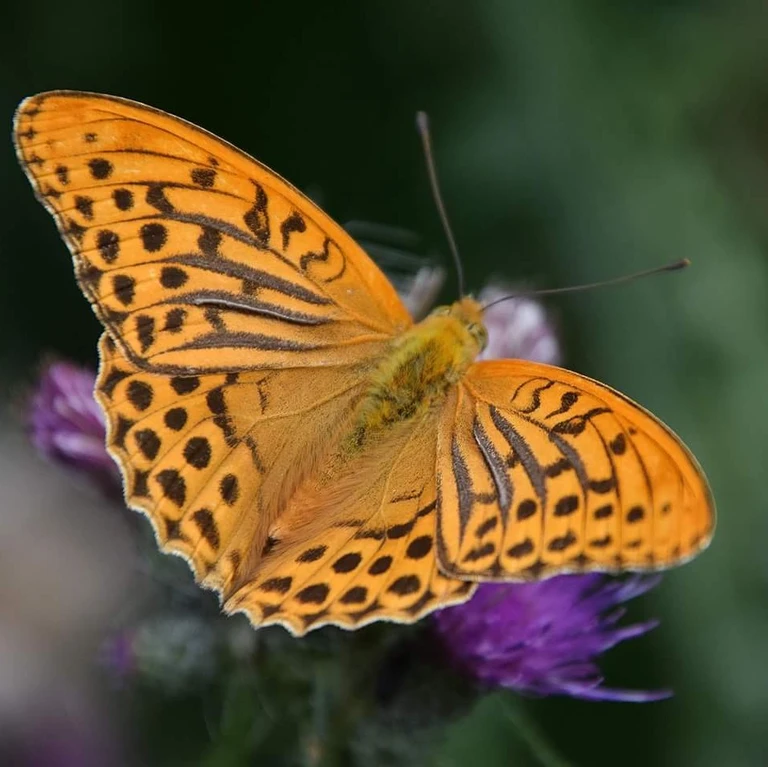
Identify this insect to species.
Argynnis paphia
